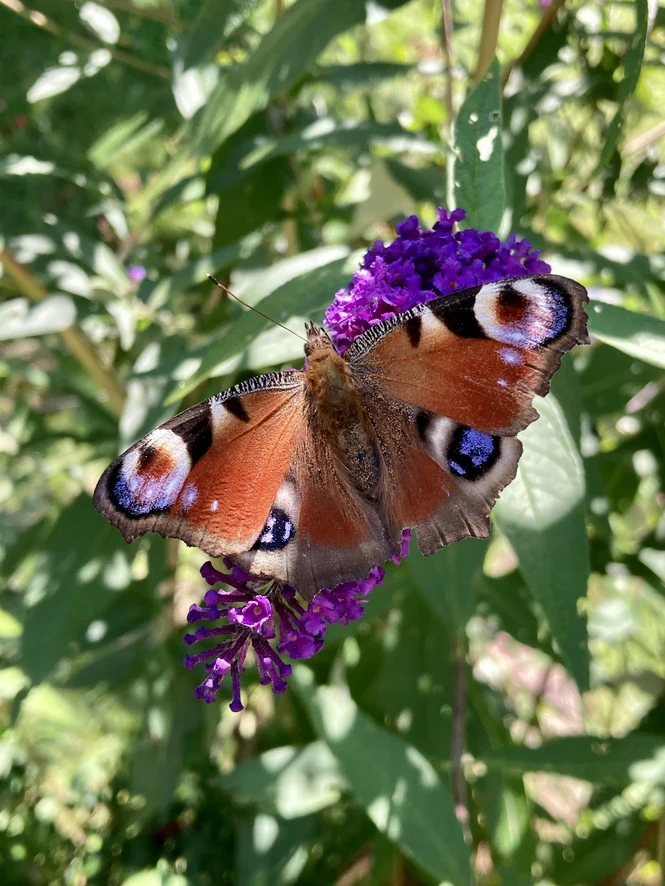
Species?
Aglais io
